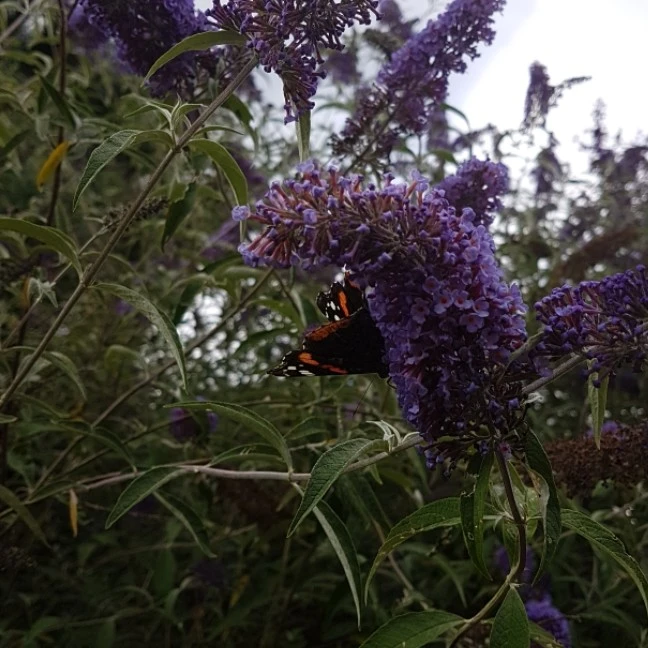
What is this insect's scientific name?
Vanessa atalanta
